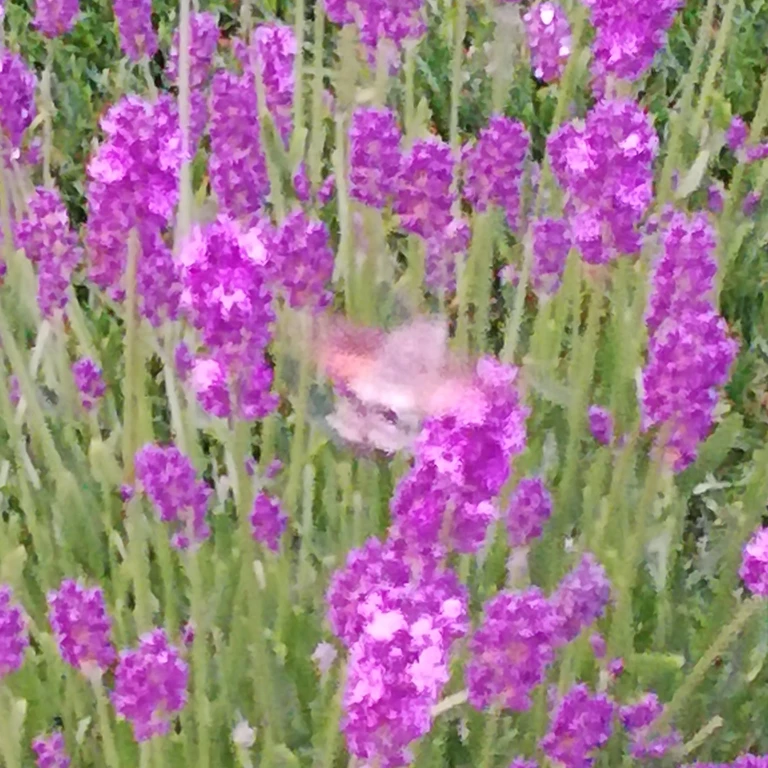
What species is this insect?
Macroglossum stellatarum
